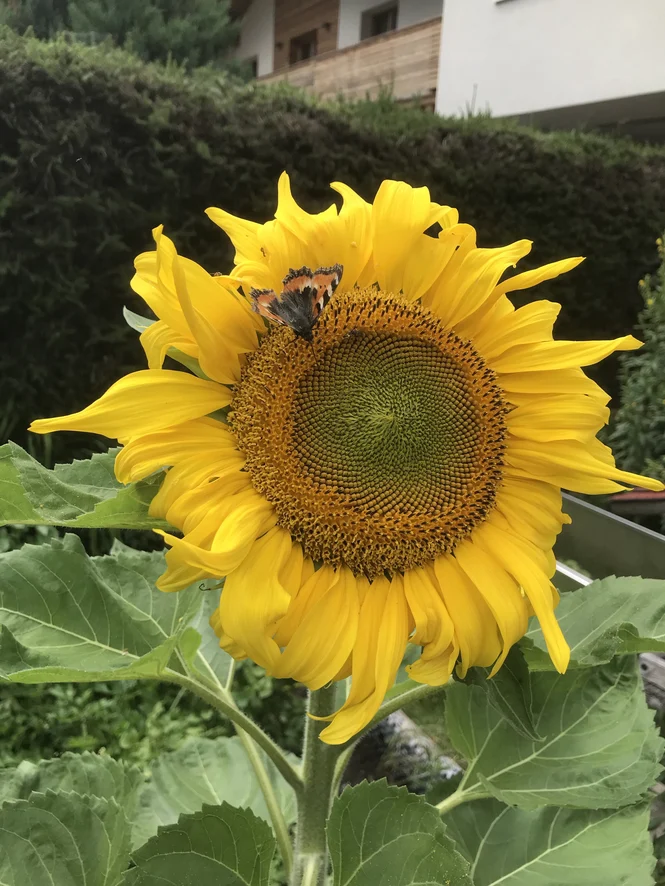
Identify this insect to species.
Aglais urticae
